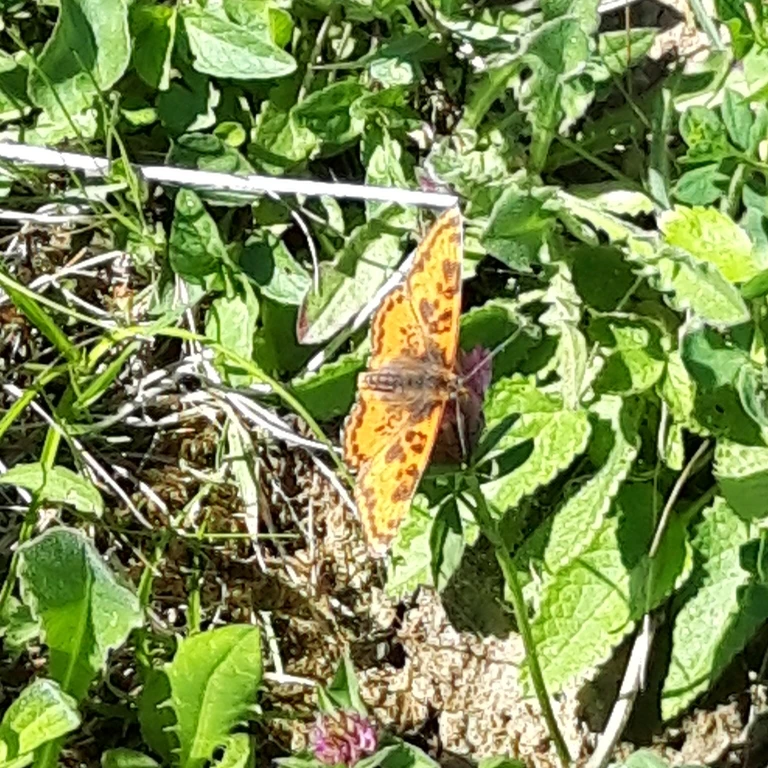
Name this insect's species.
Melitaea didyma
